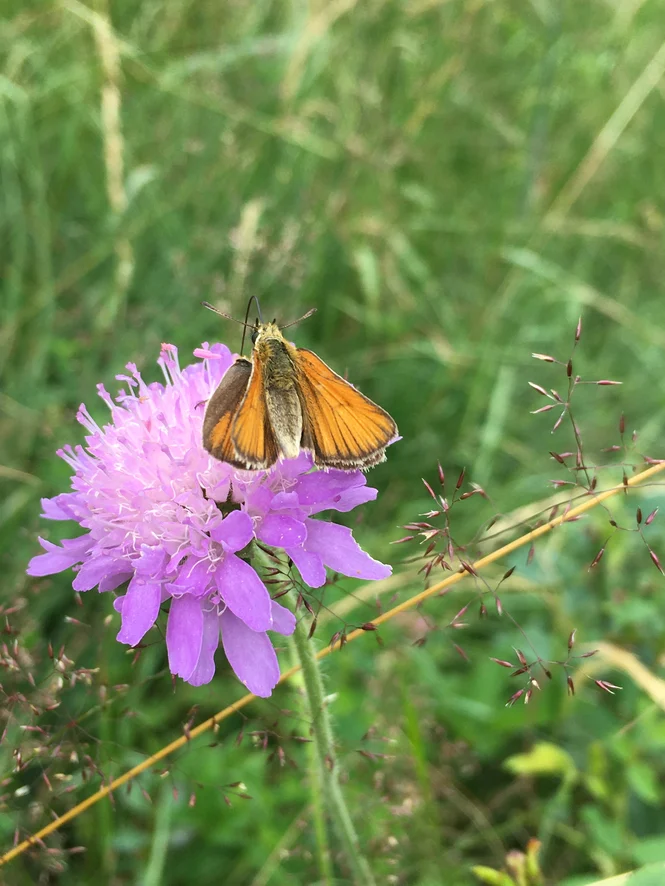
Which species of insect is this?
Thymelicus sylvestris
